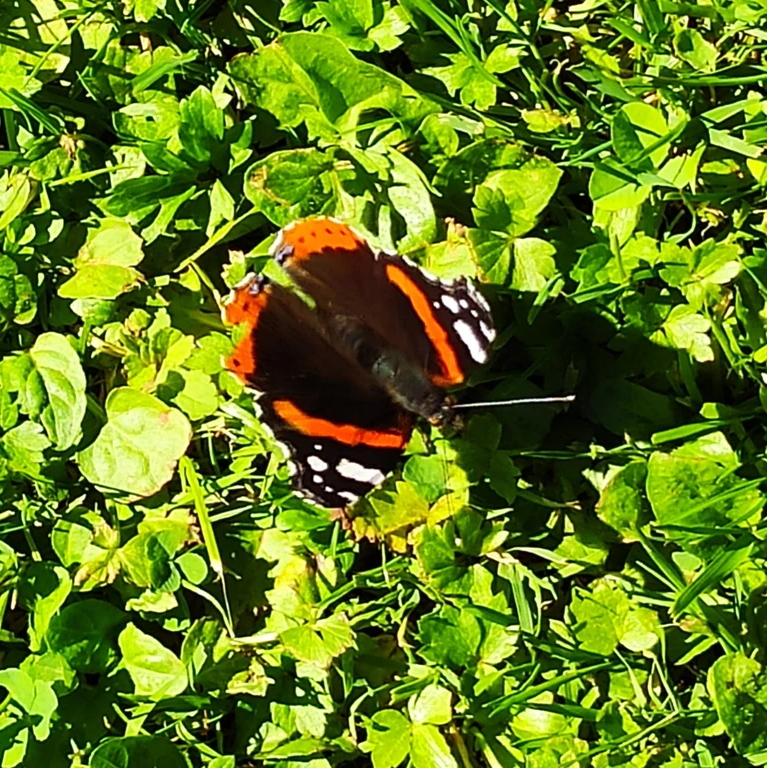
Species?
Vanessa atalanta
